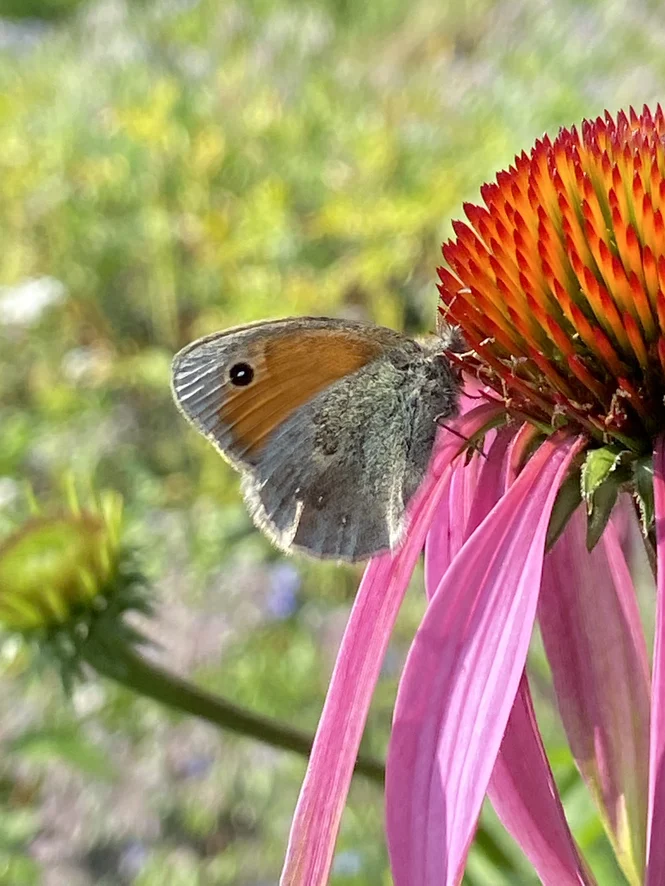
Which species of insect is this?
Coenonympha pamphilus
